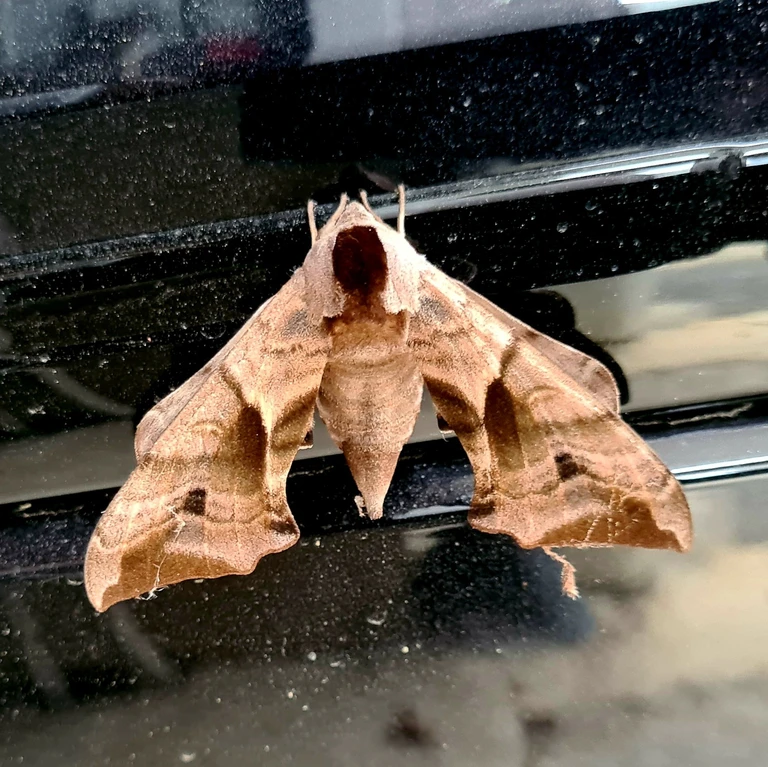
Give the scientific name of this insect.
Smerinthus ocellata
